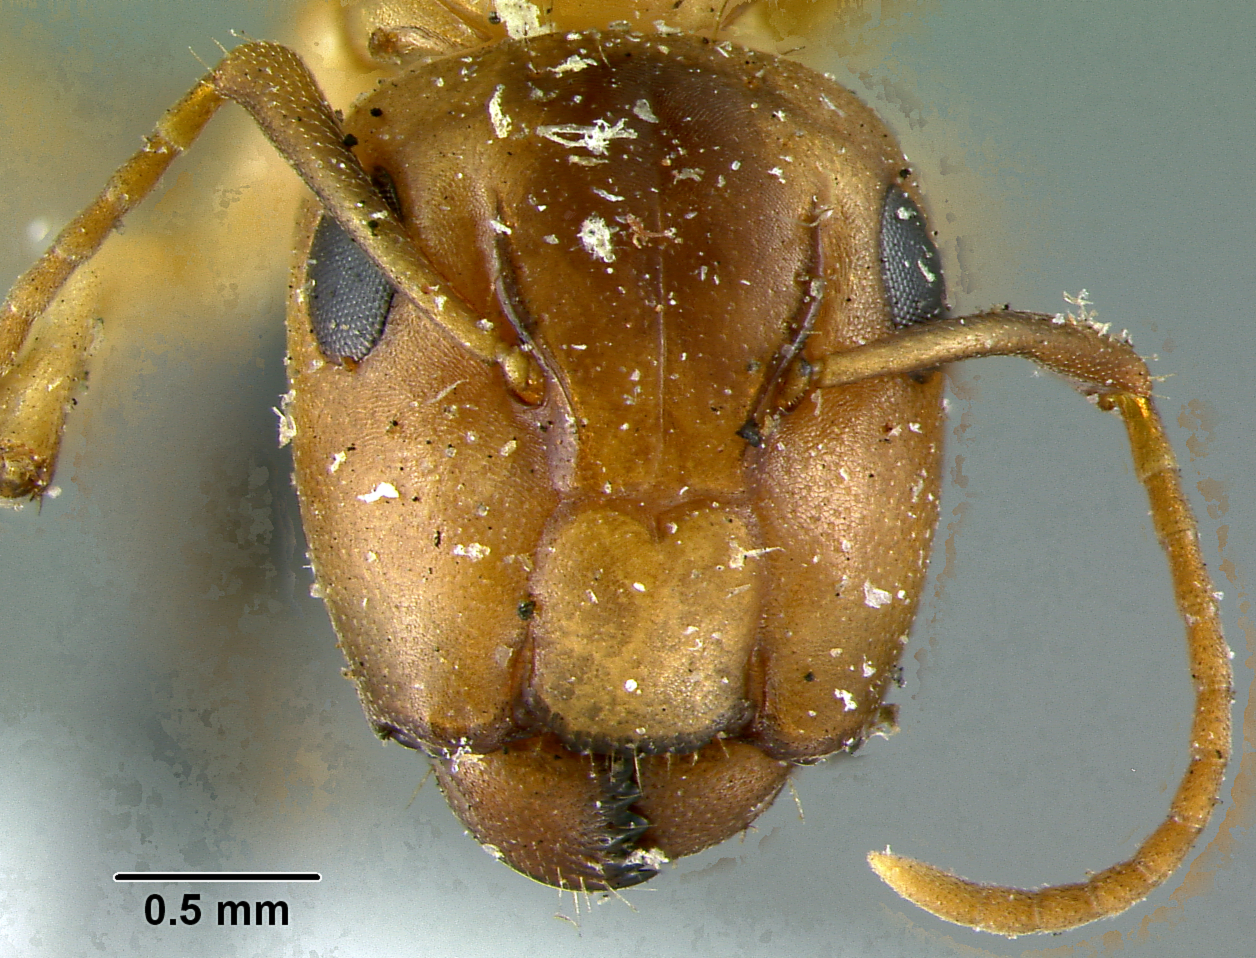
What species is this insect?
Camponotus macilentus
